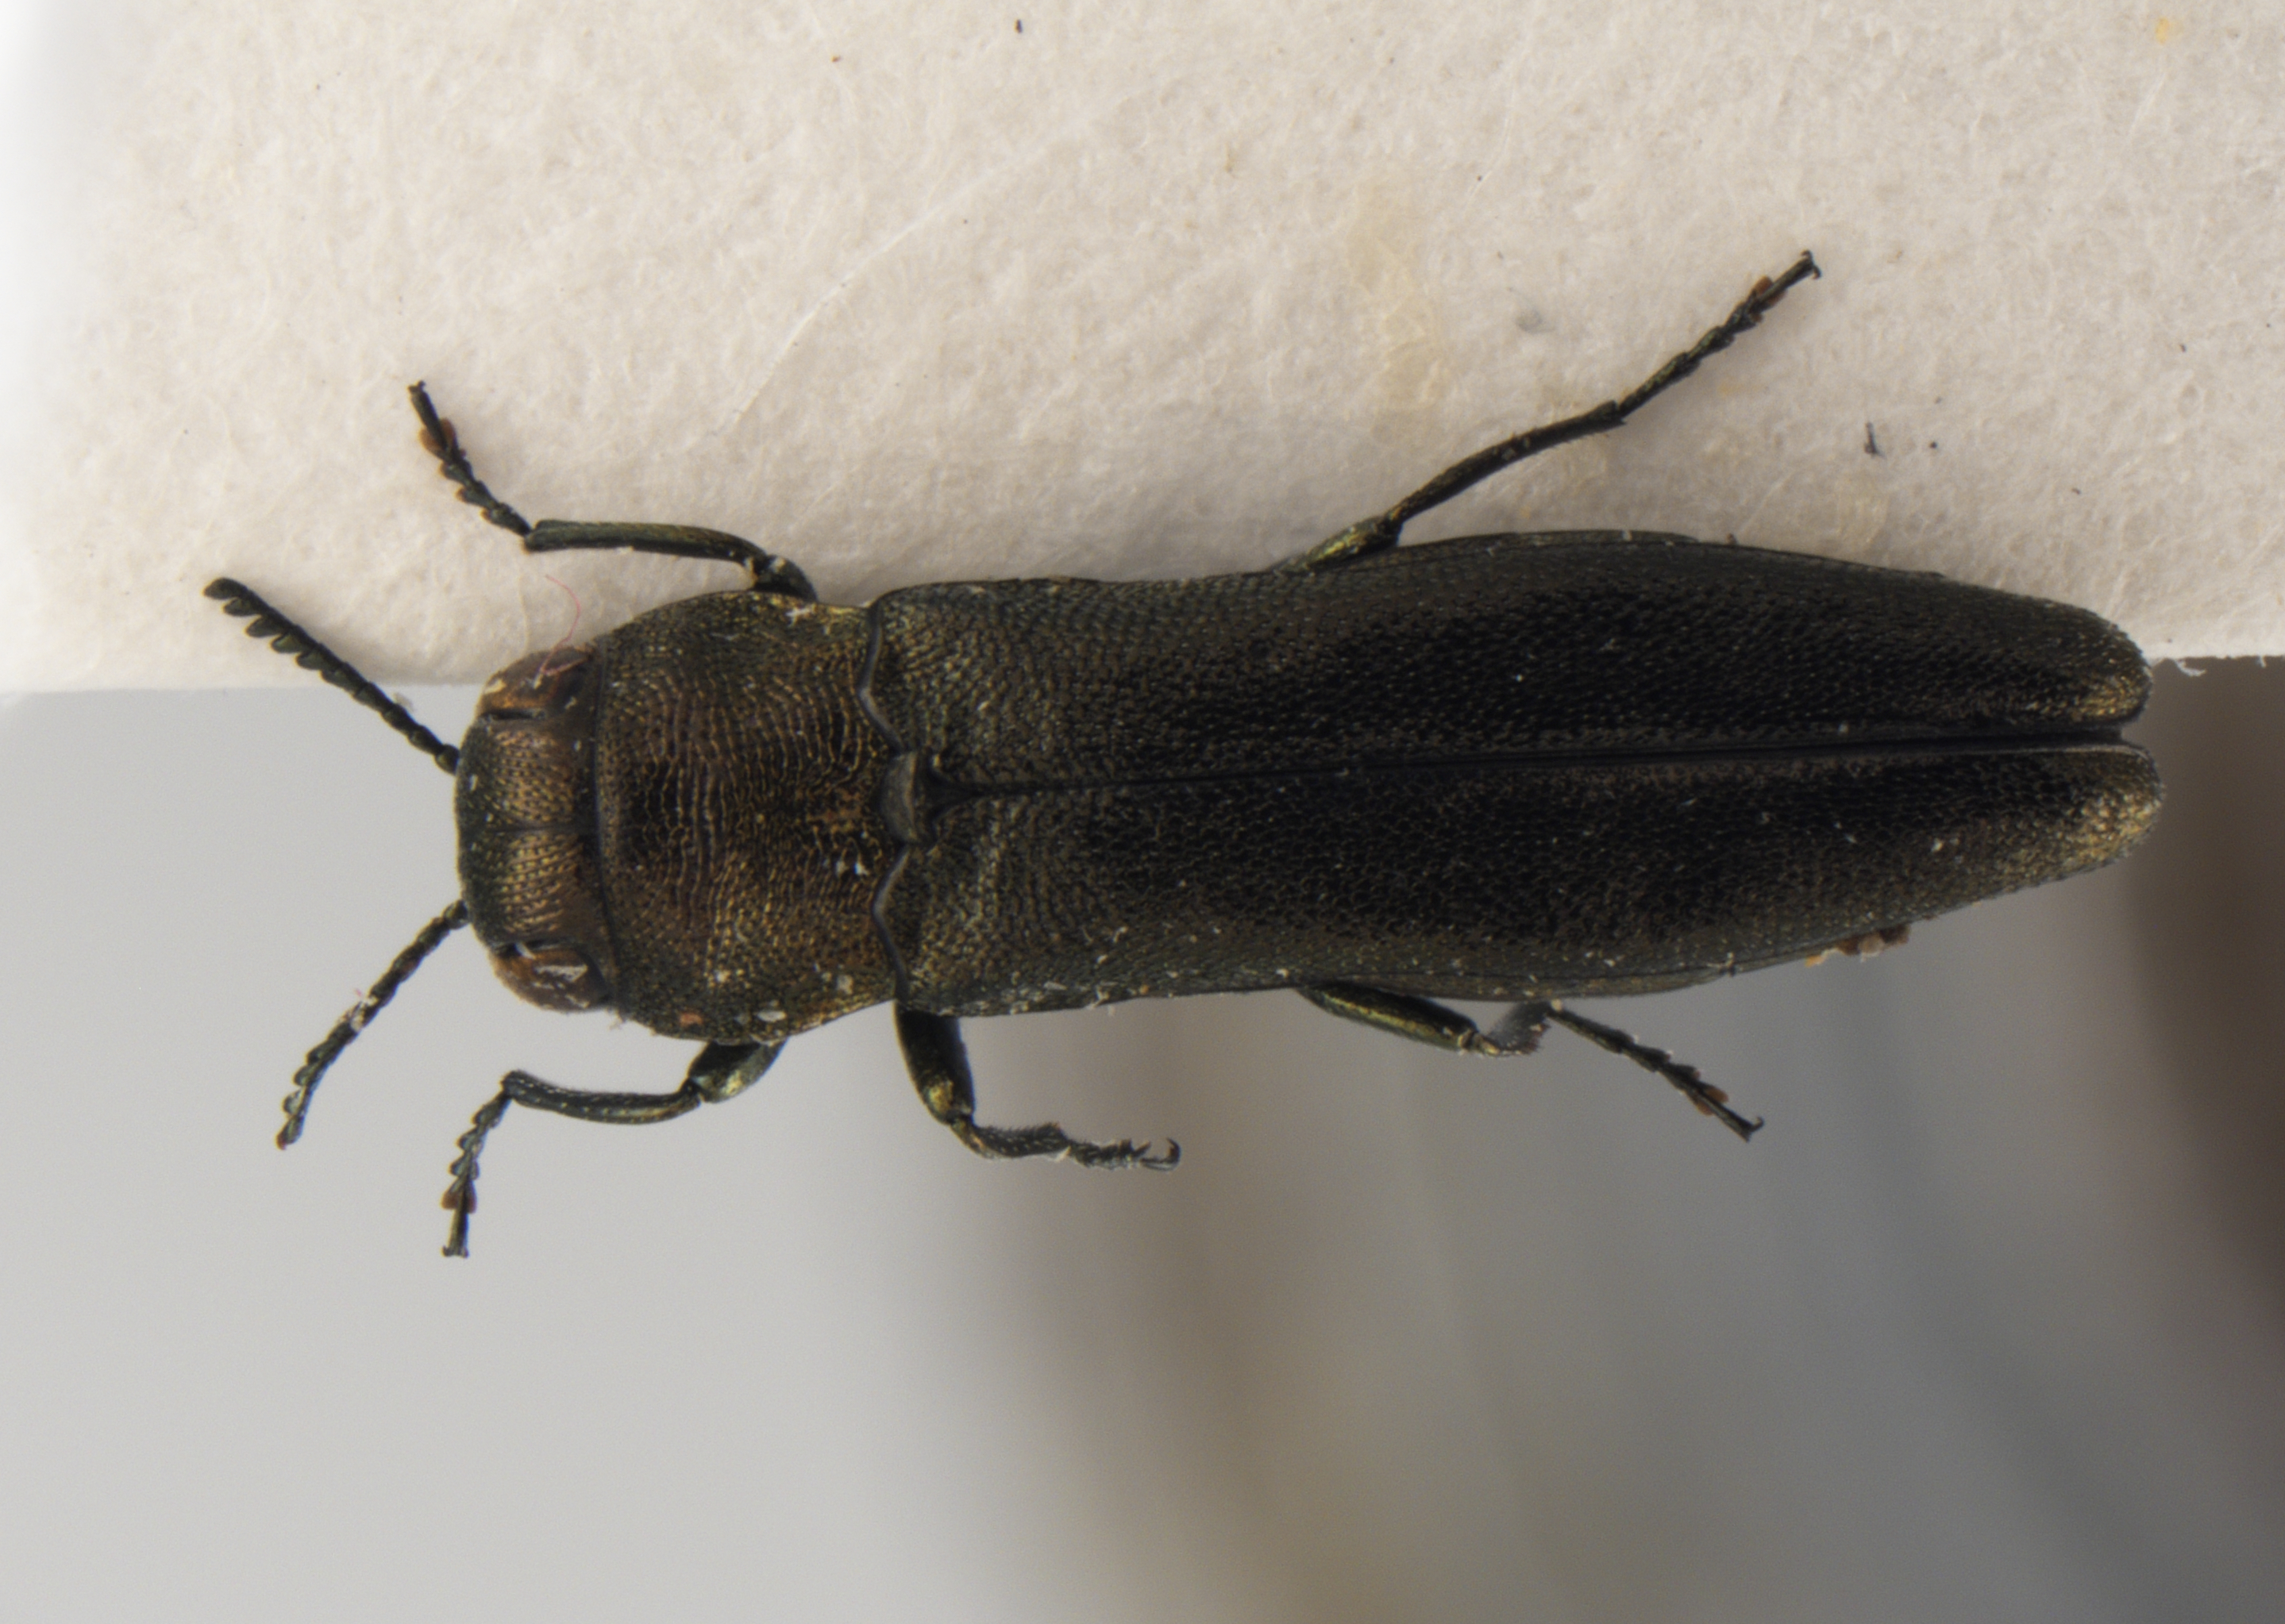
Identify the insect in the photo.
Agrilus macroderus
